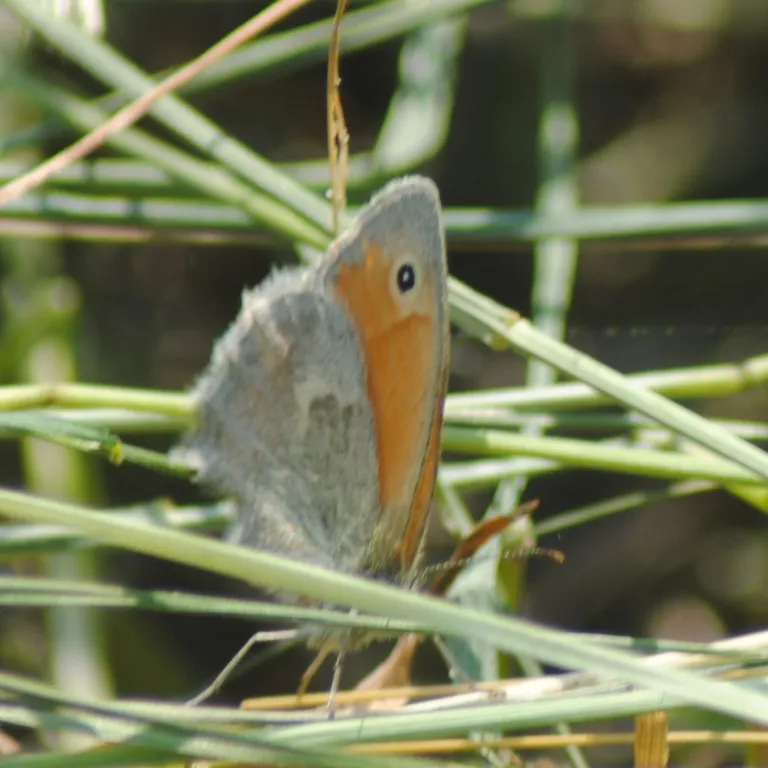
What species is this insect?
Coenonympha pamphilus
